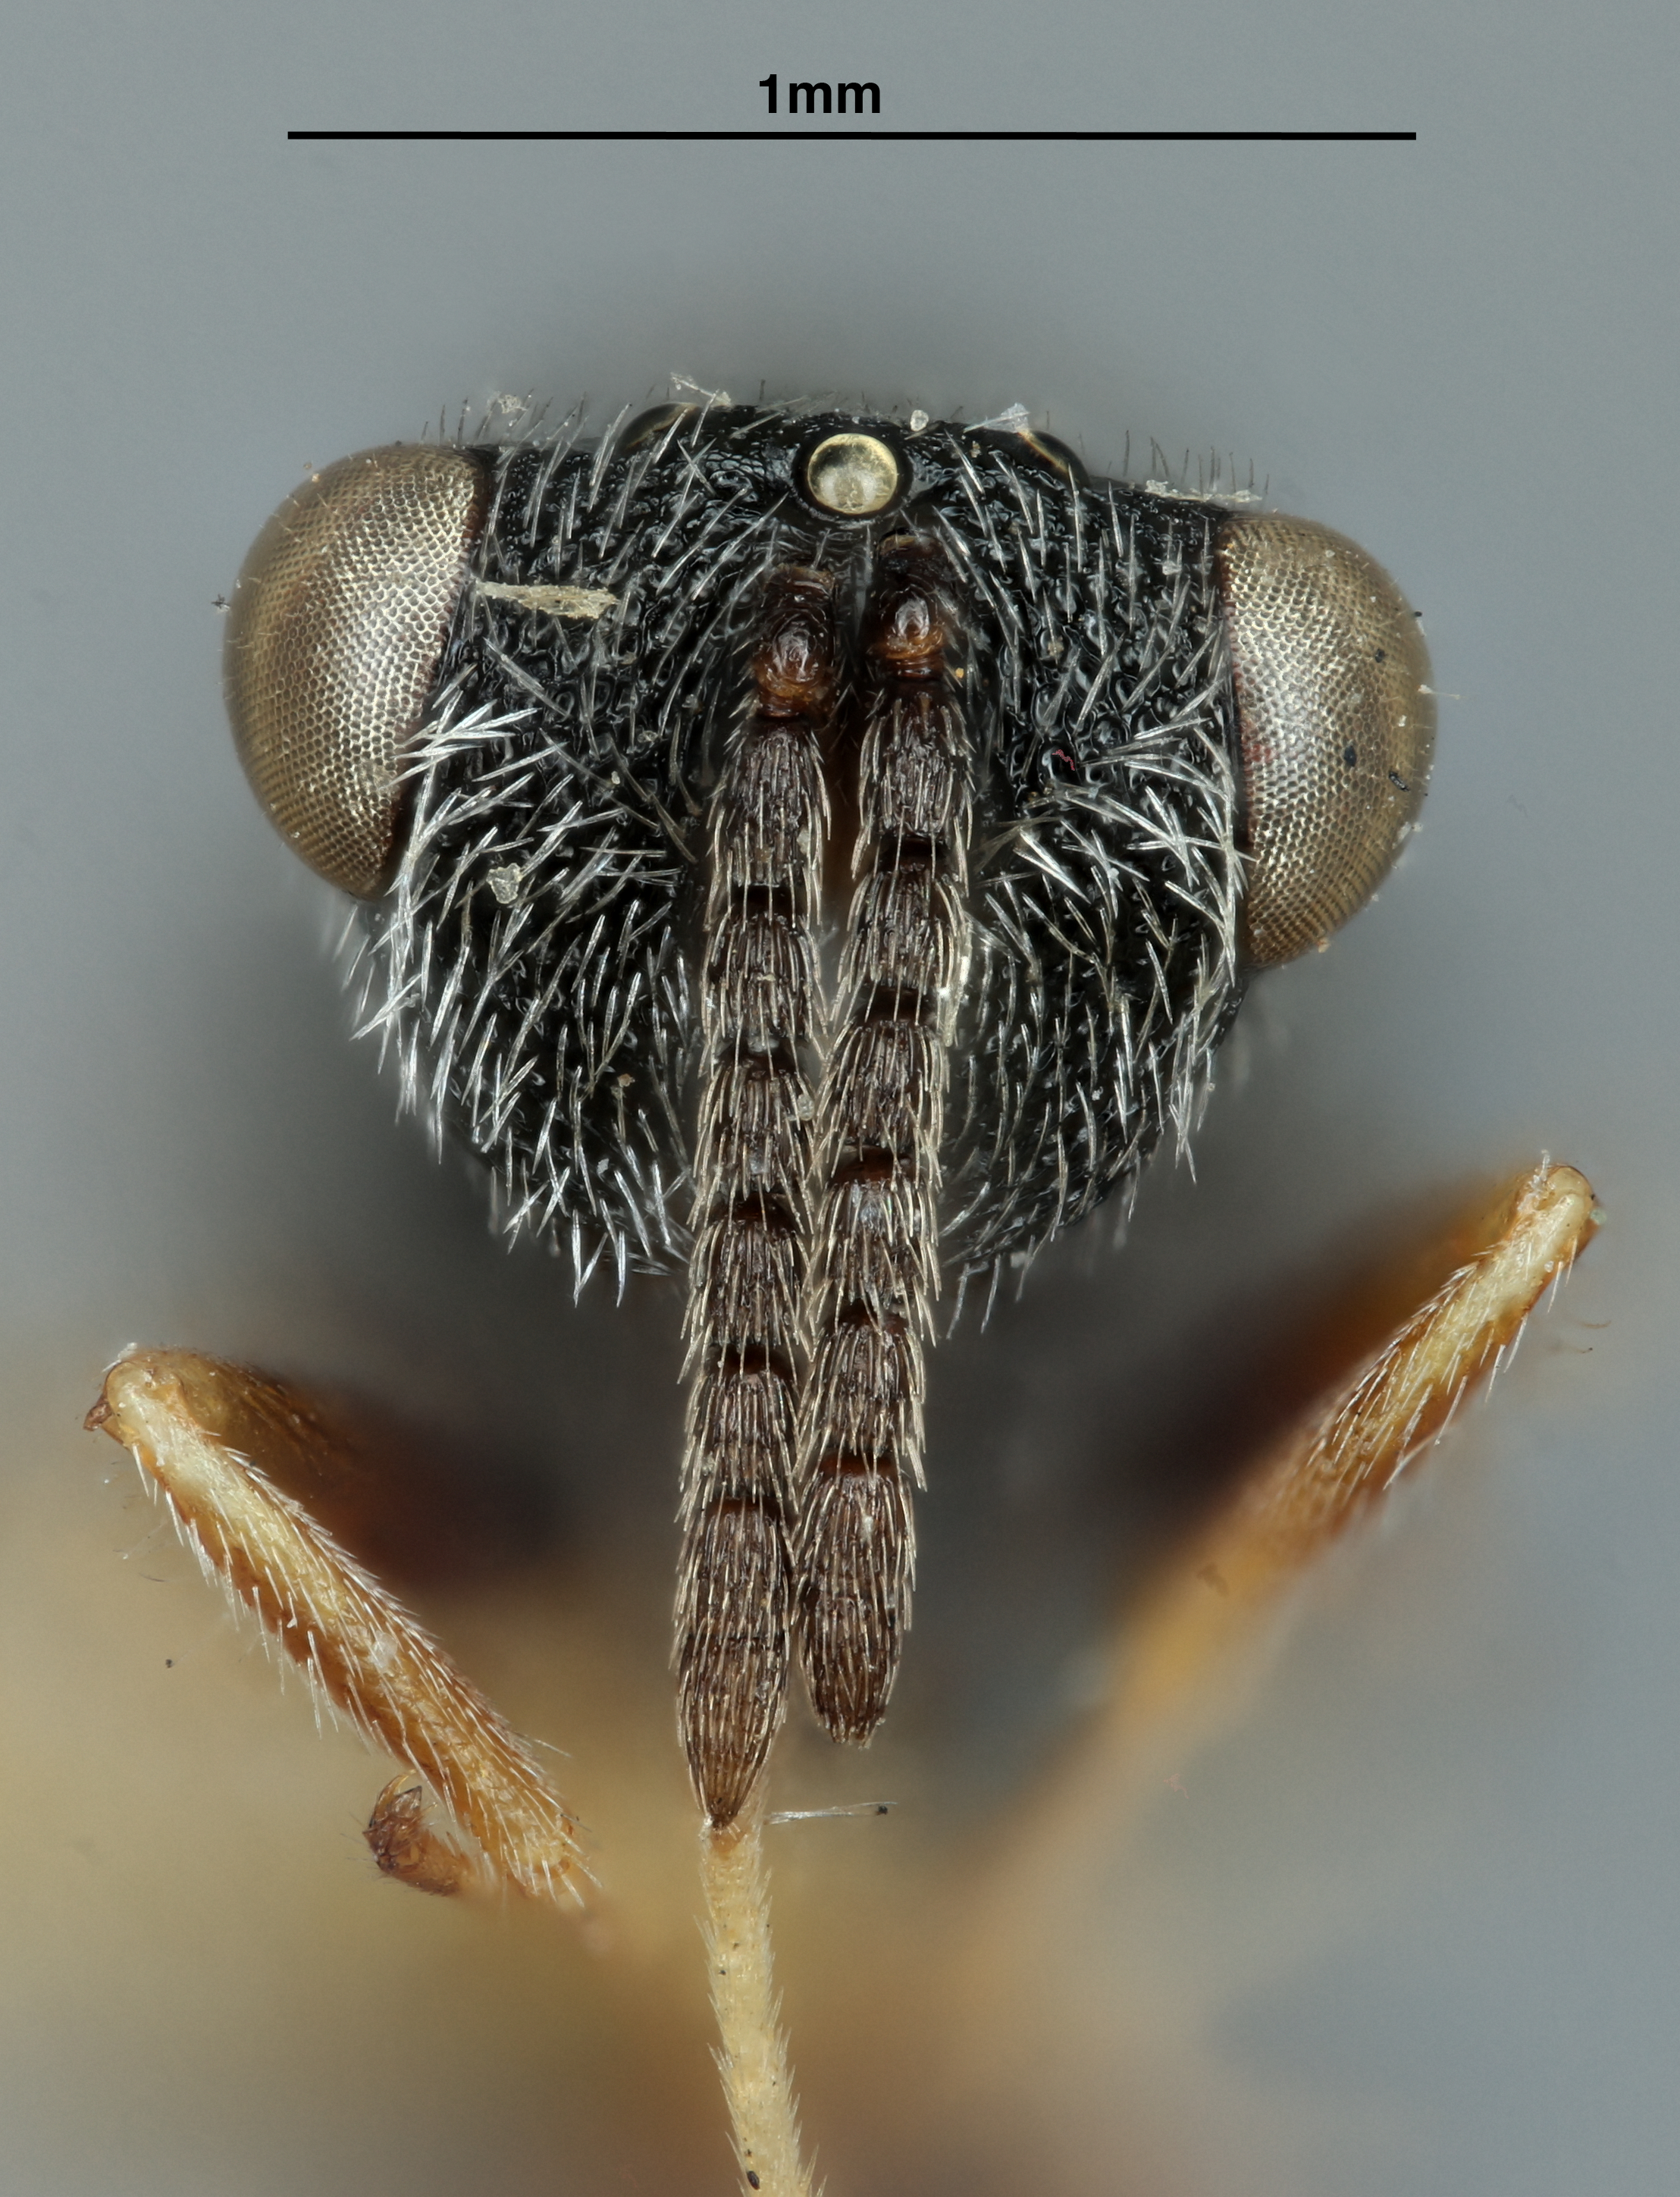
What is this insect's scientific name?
Eurytoma bigeloviae
